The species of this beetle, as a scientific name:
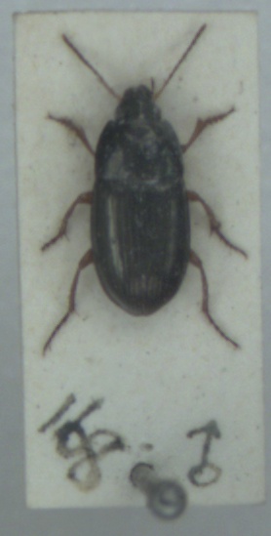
Amara familiaris
